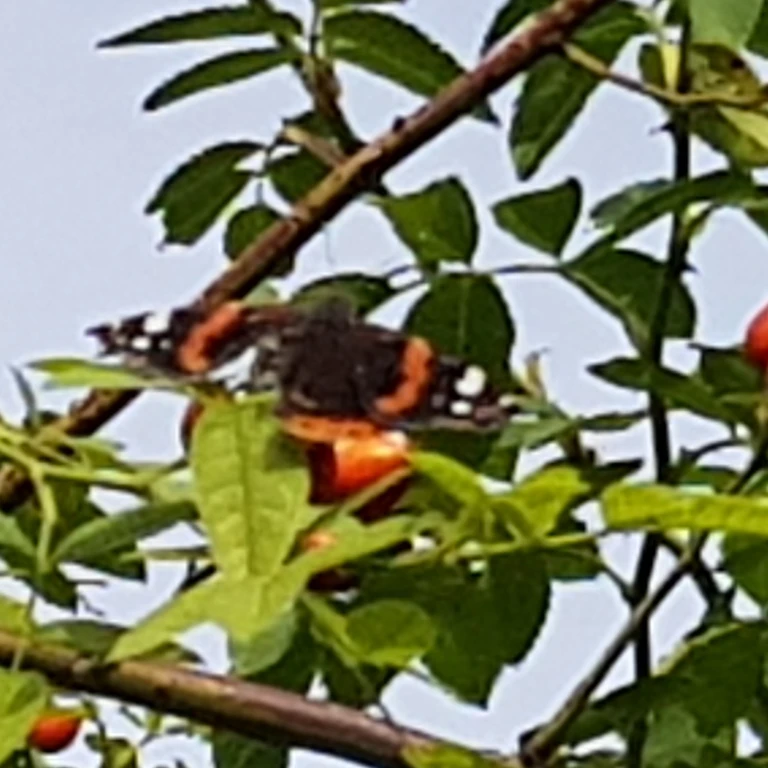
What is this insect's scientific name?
Vanessa atalanta
